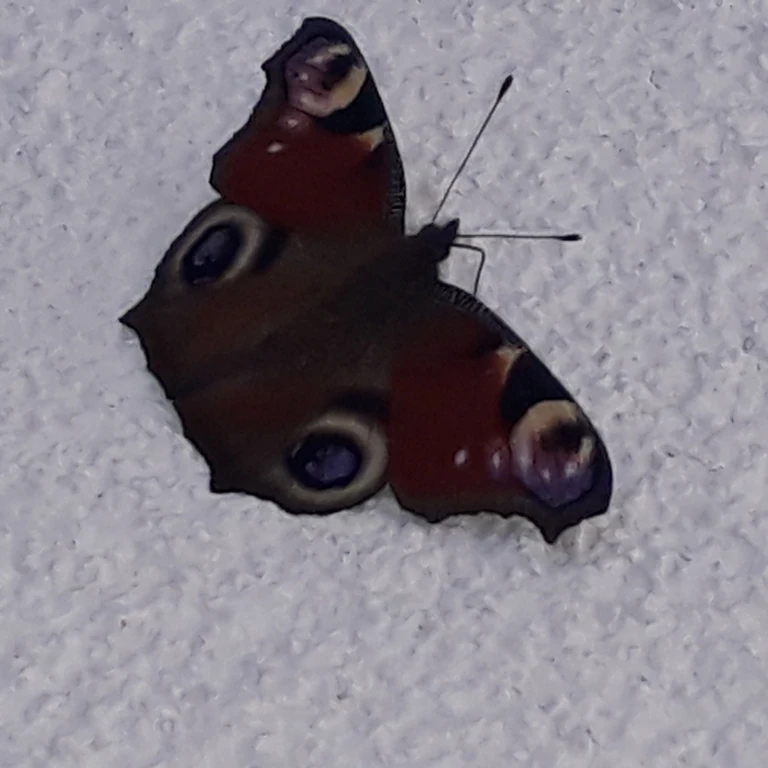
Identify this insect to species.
Aglais io
